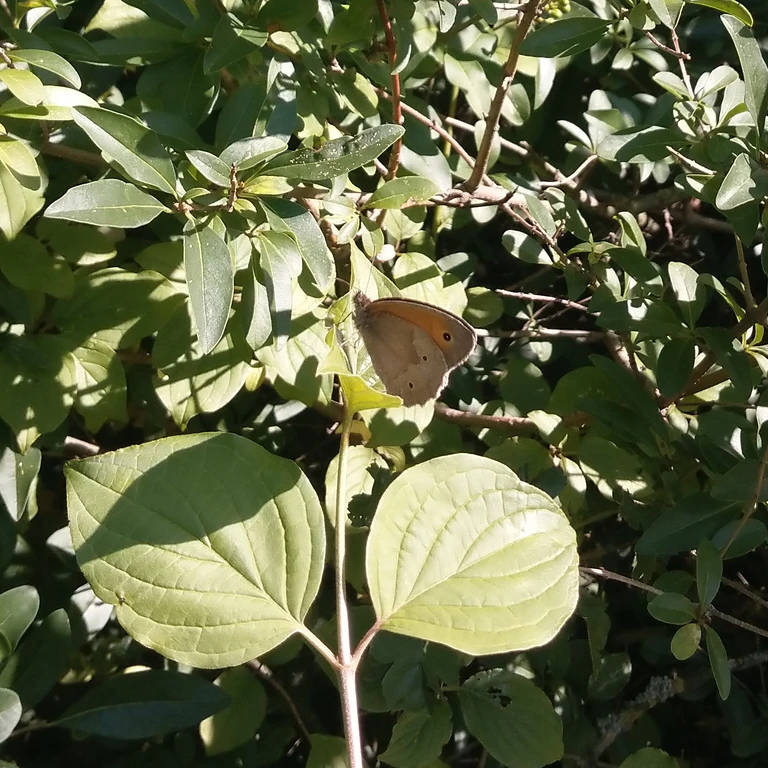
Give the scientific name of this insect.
Maniola jurtina
